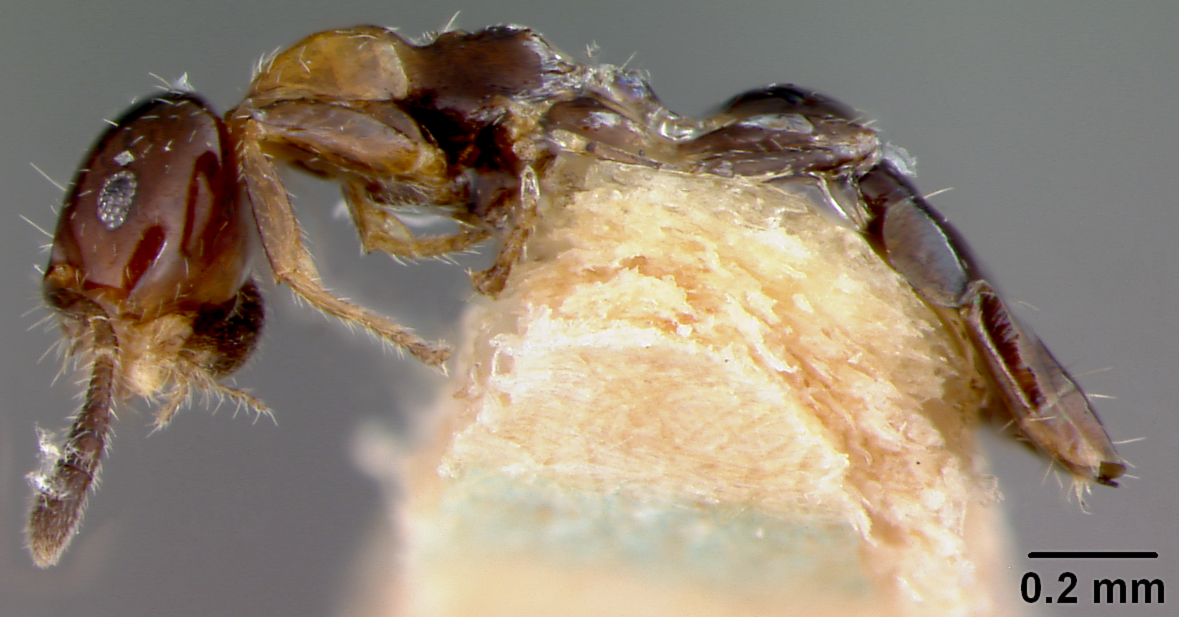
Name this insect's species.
Myrmelachista mexicana
